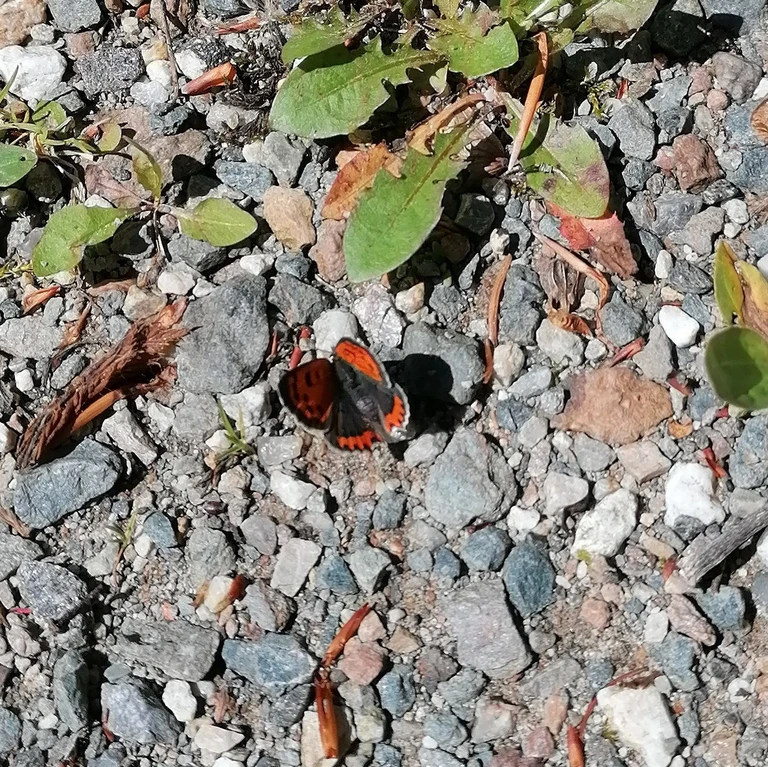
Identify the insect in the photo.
Lycaena phlaeas
